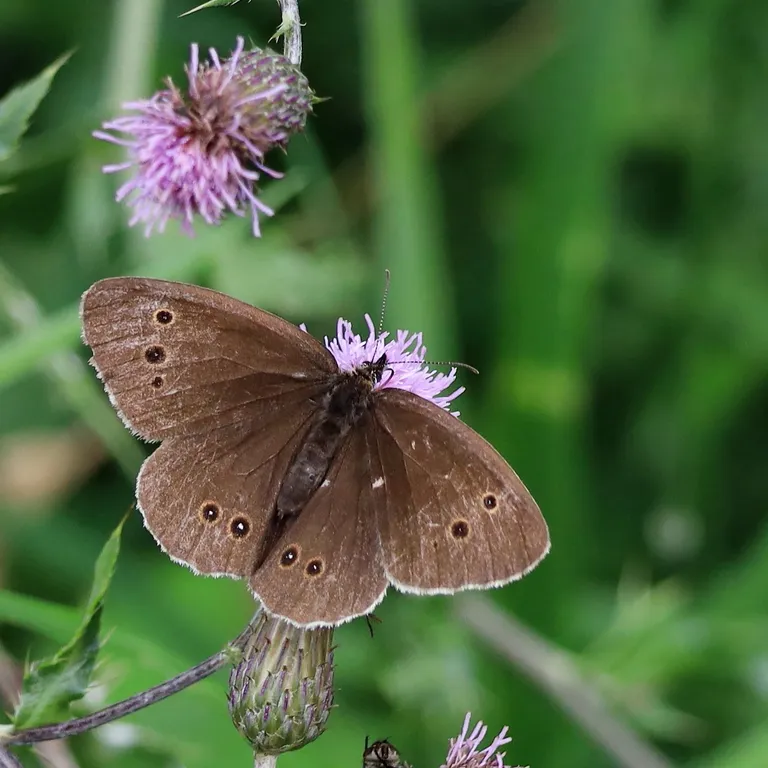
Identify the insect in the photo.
Aphantopus hyperantus
